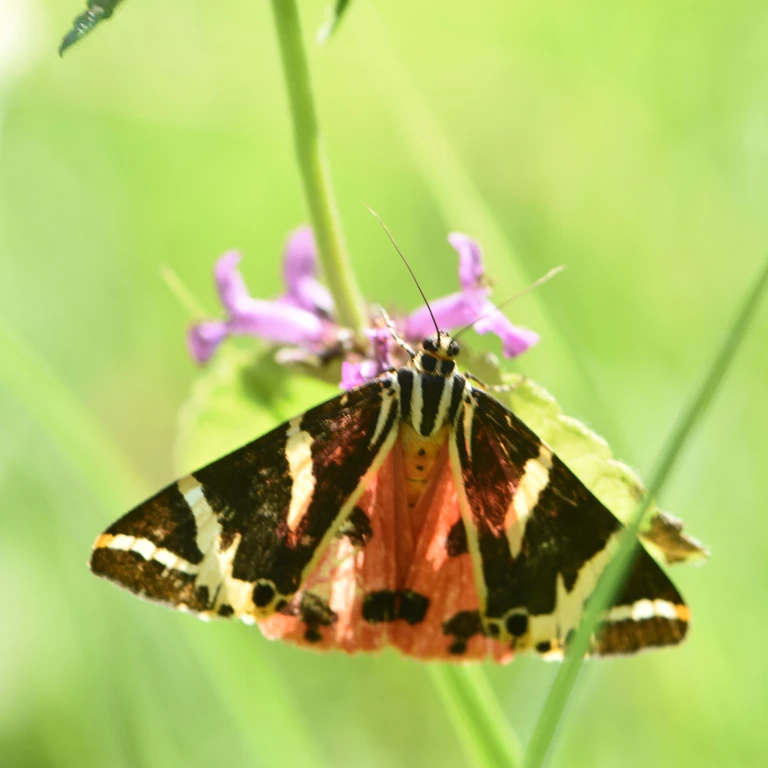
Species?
Euplagia quadripunctaria
